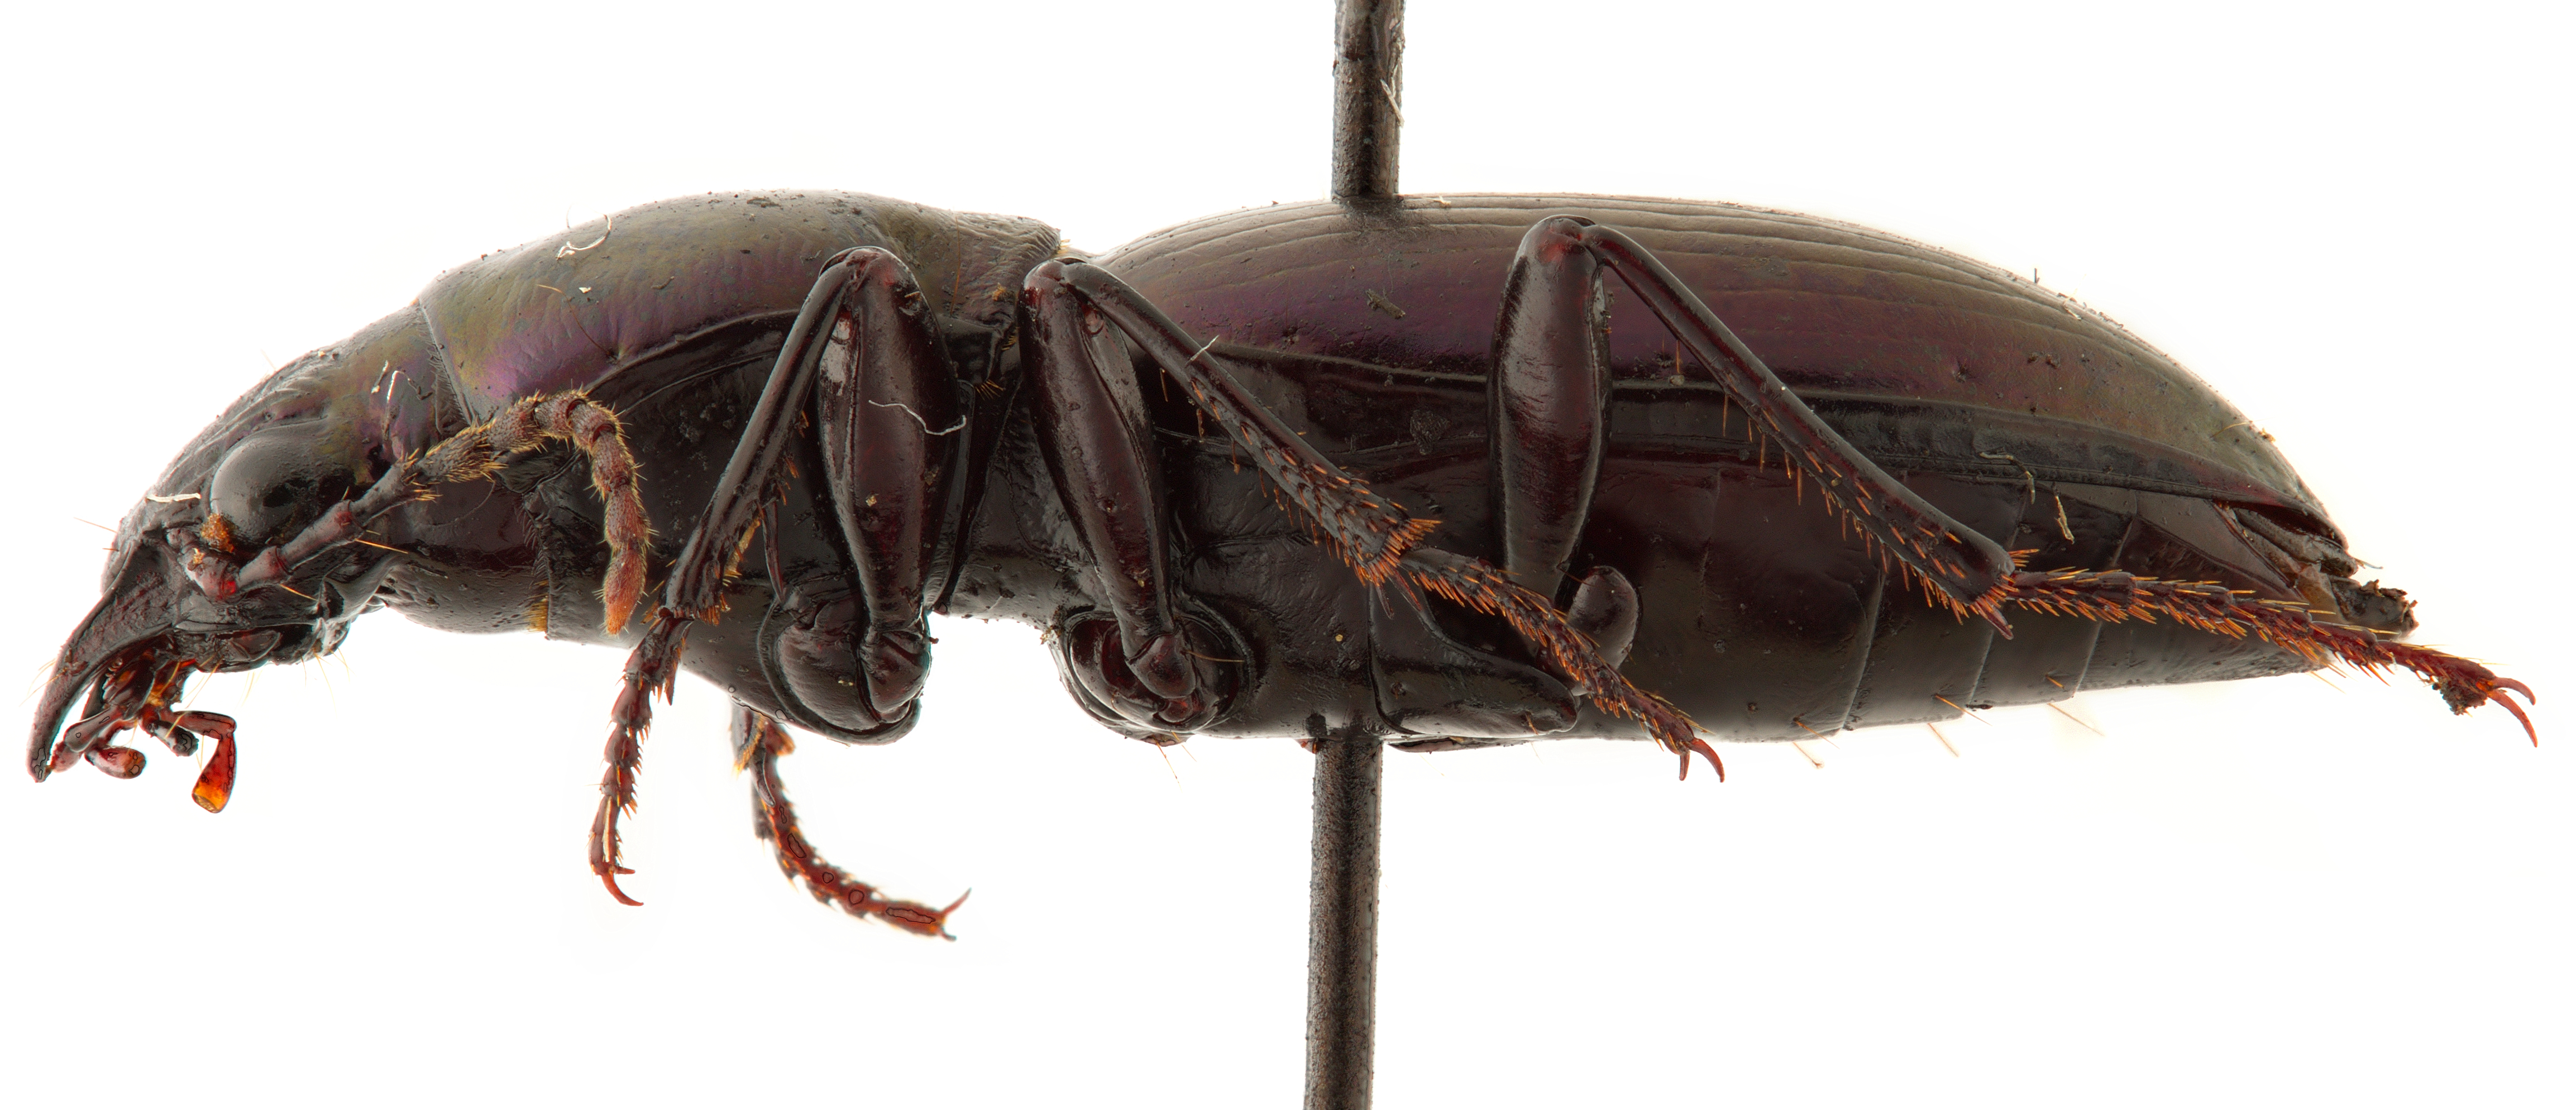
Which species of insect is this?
Zacotus matthewsii
